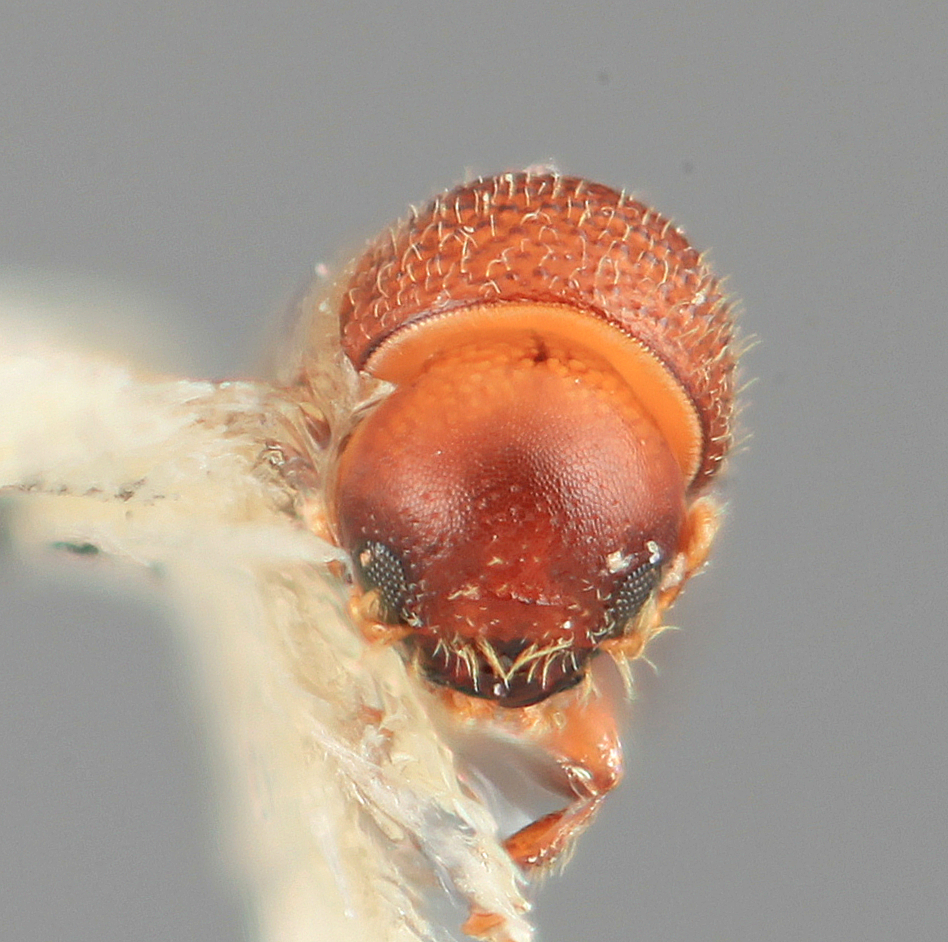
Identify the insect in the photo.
Hylocurus micaceus
